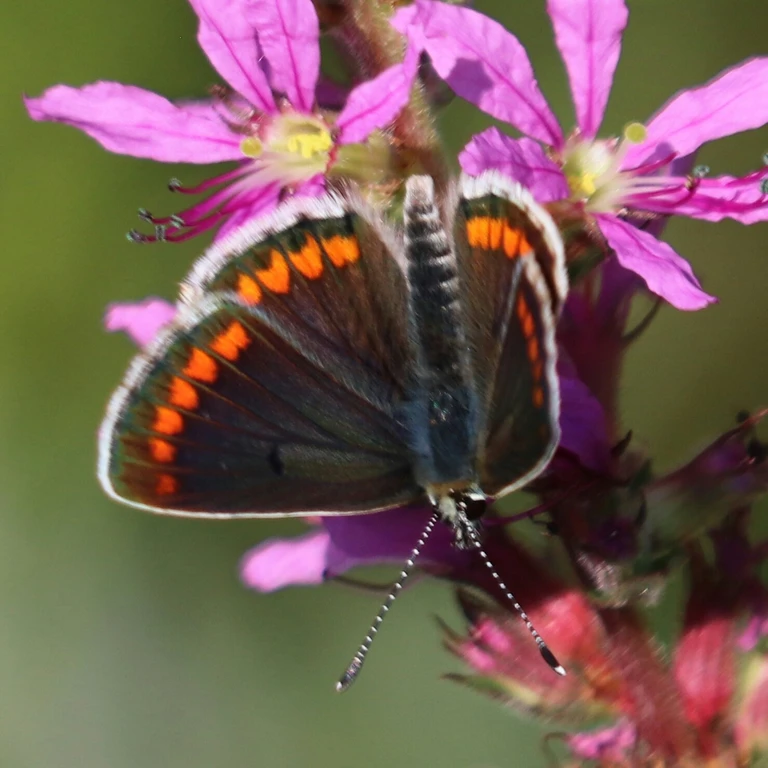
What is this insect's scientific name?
Aricia agestis/artaxerxes
